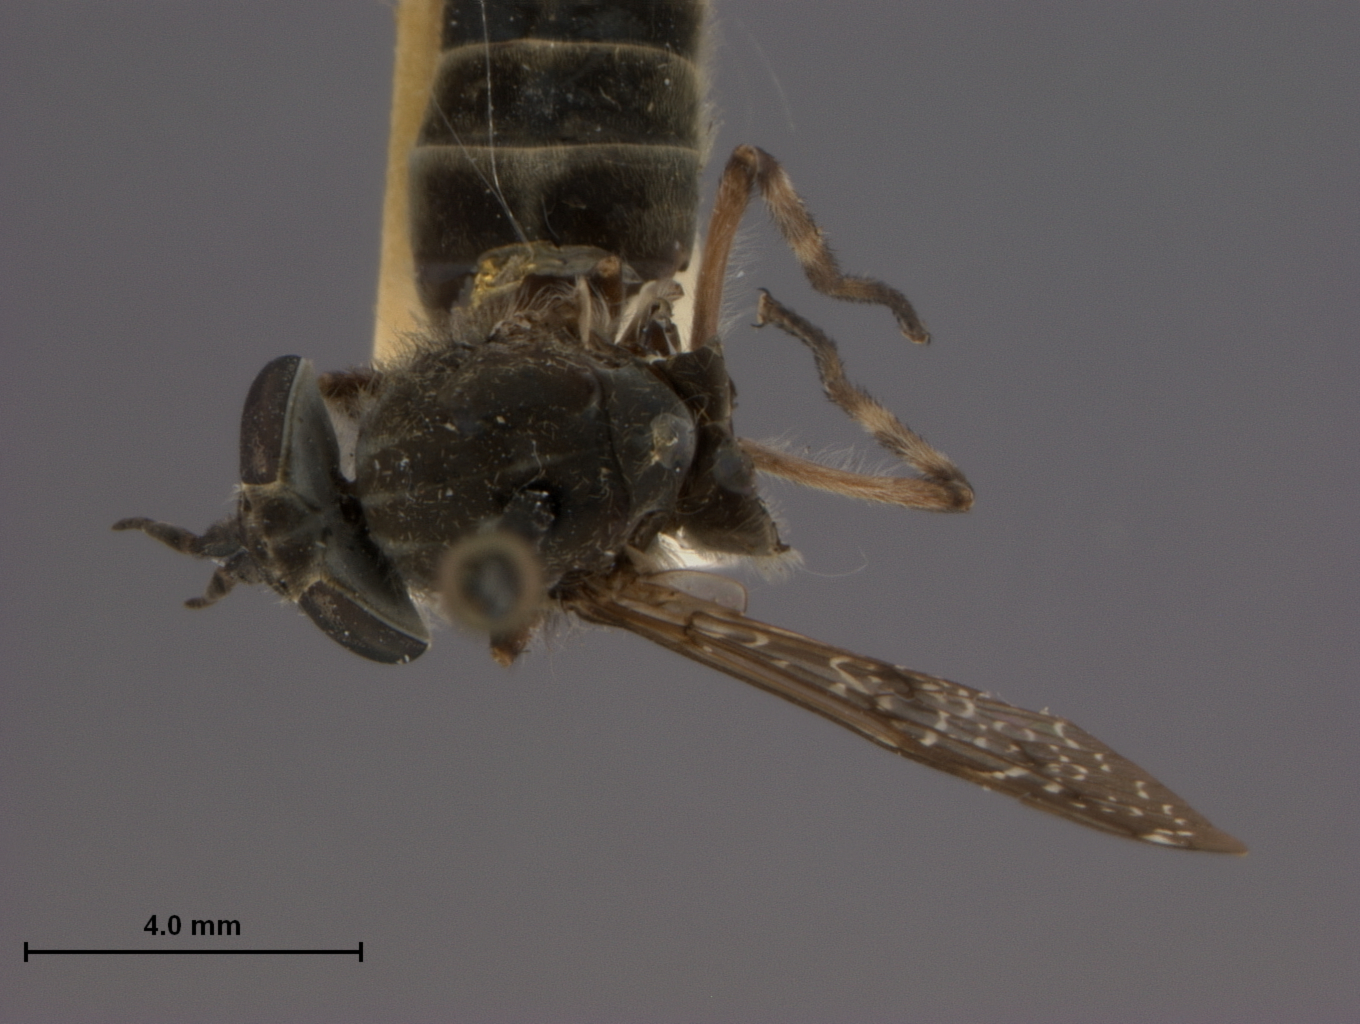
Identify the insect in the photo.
Haematopota gregoryi
